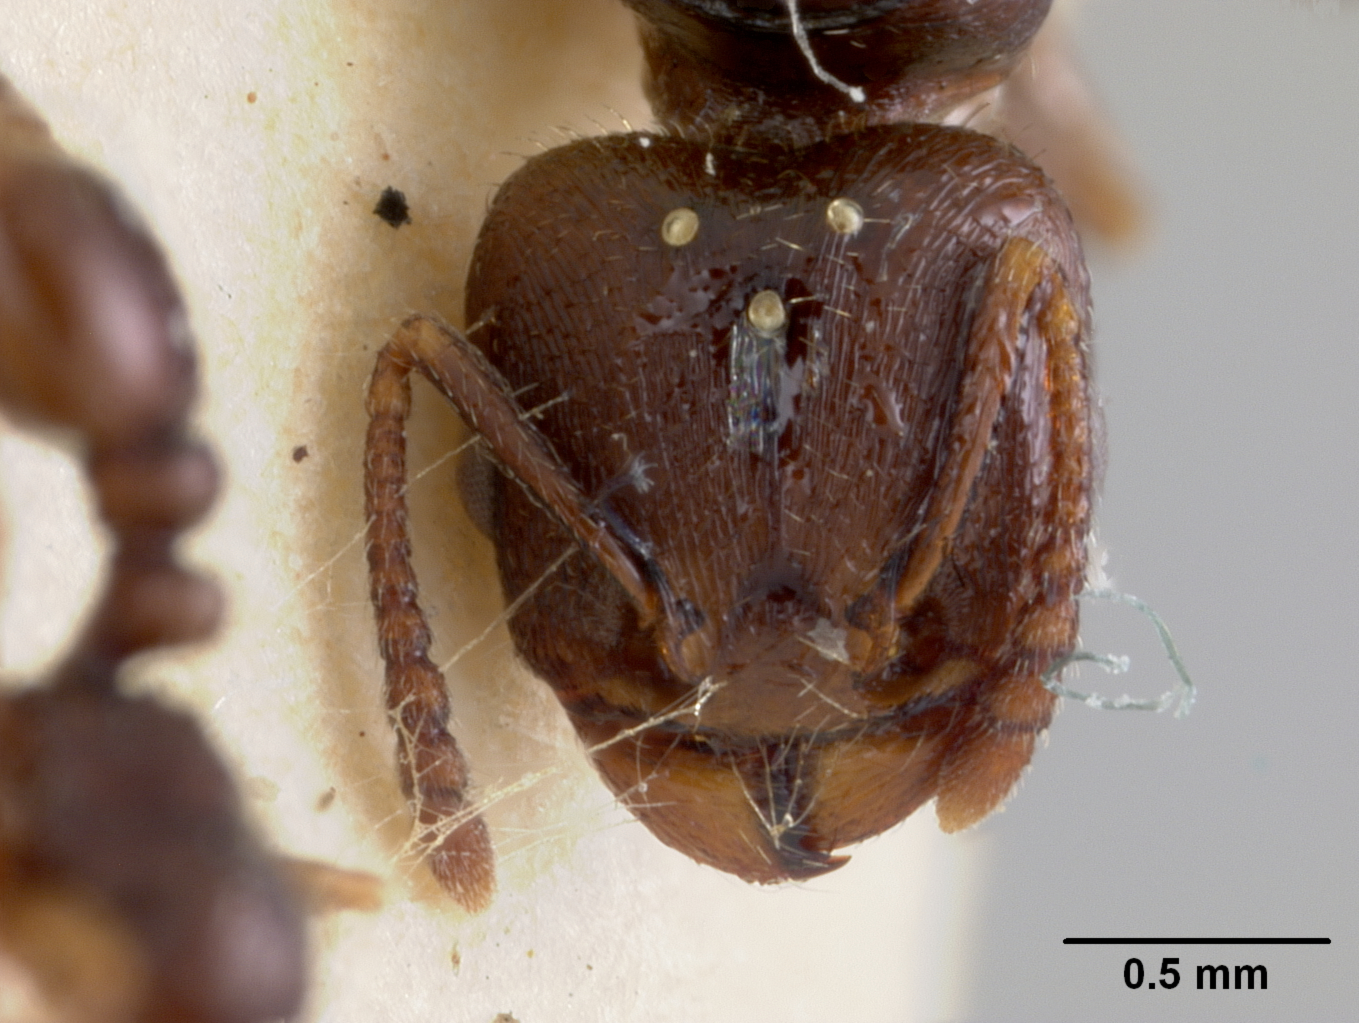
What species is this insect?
Tetramorium fezzanense
